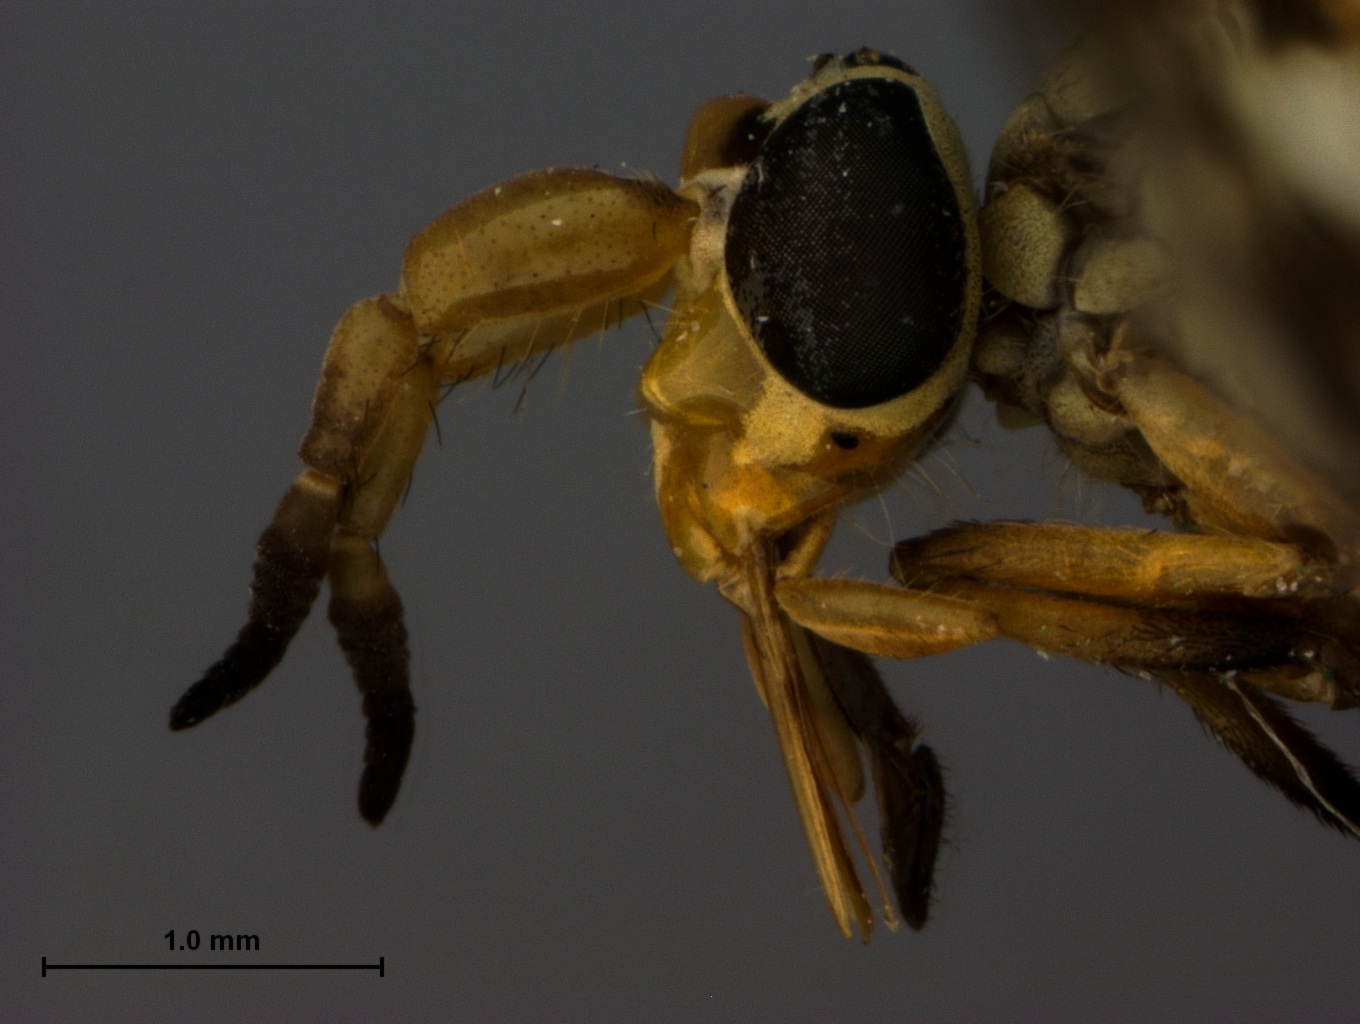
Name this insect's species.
Chrysops dilatus (also Chrysops pachycerus)
